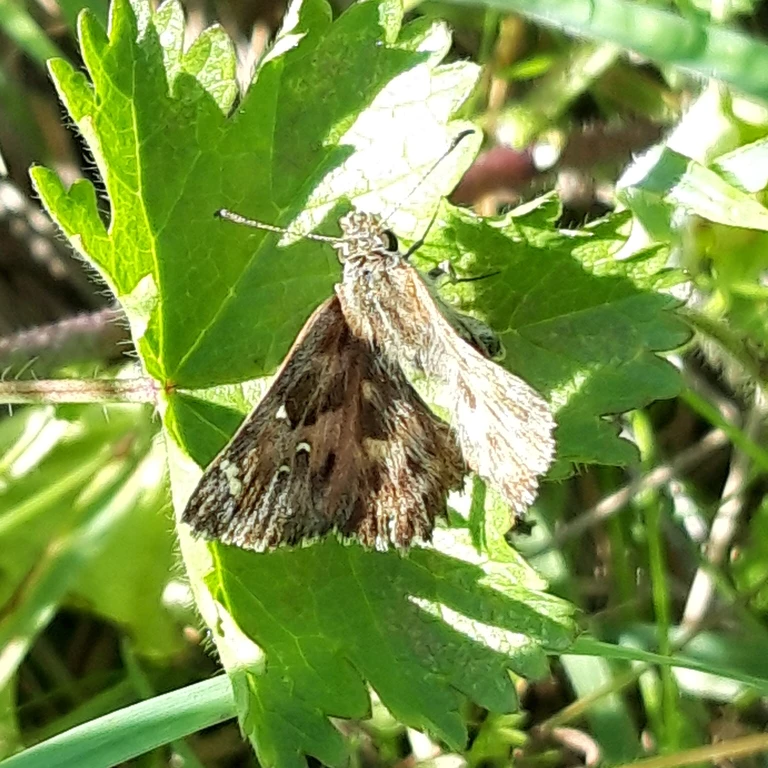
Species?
Muschampia floccifera (also Carcharodus floccifera)
